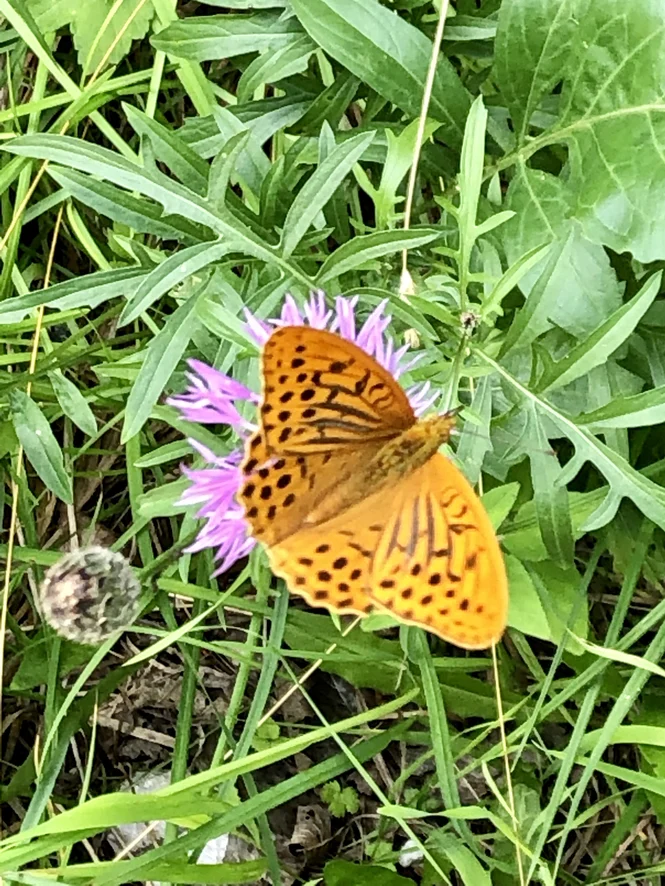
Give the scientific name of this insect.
Argynnis paphia
